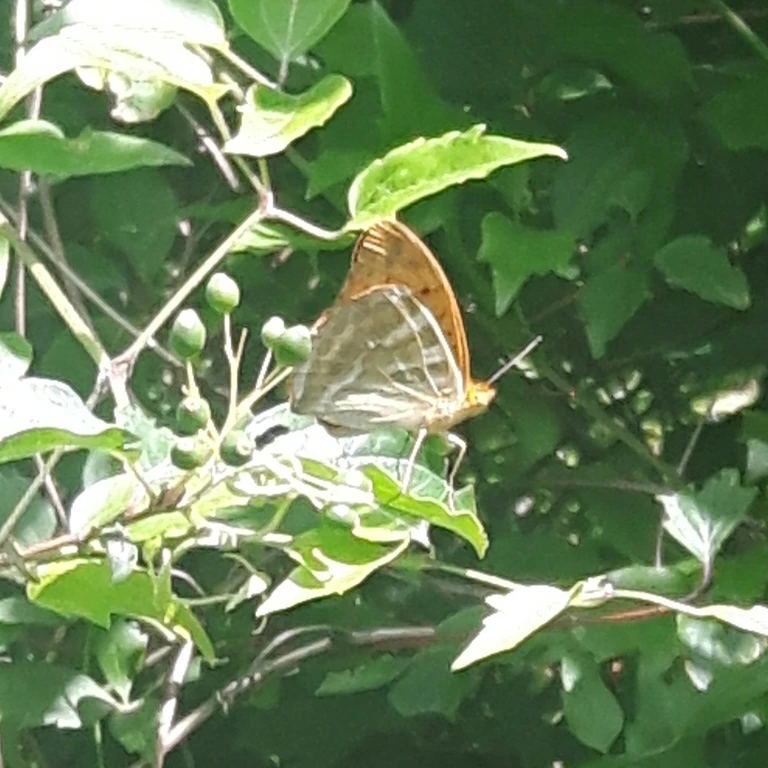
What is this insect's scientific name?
Argynnis paphia
